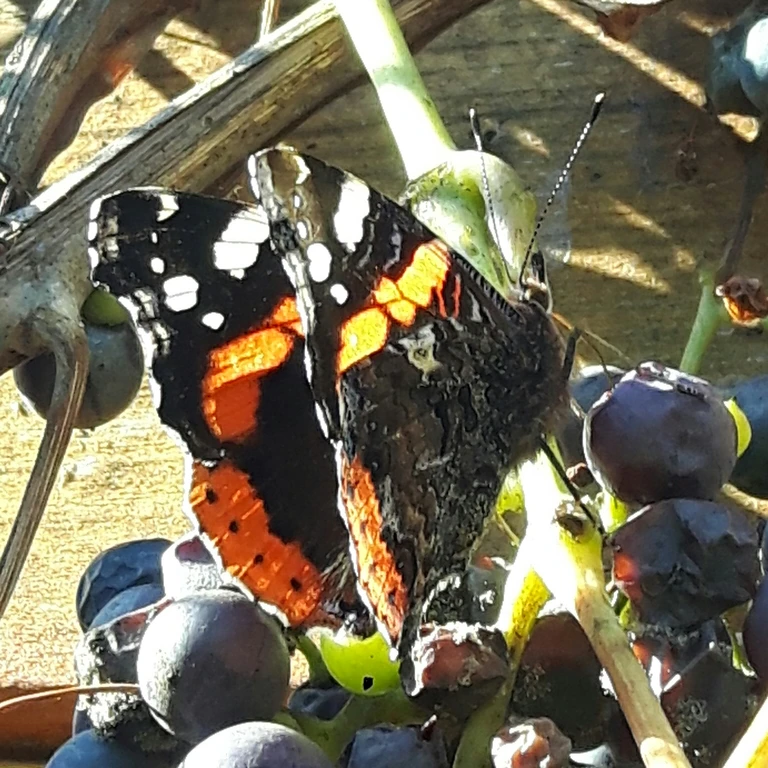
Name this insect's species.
Vanessa atalanta
